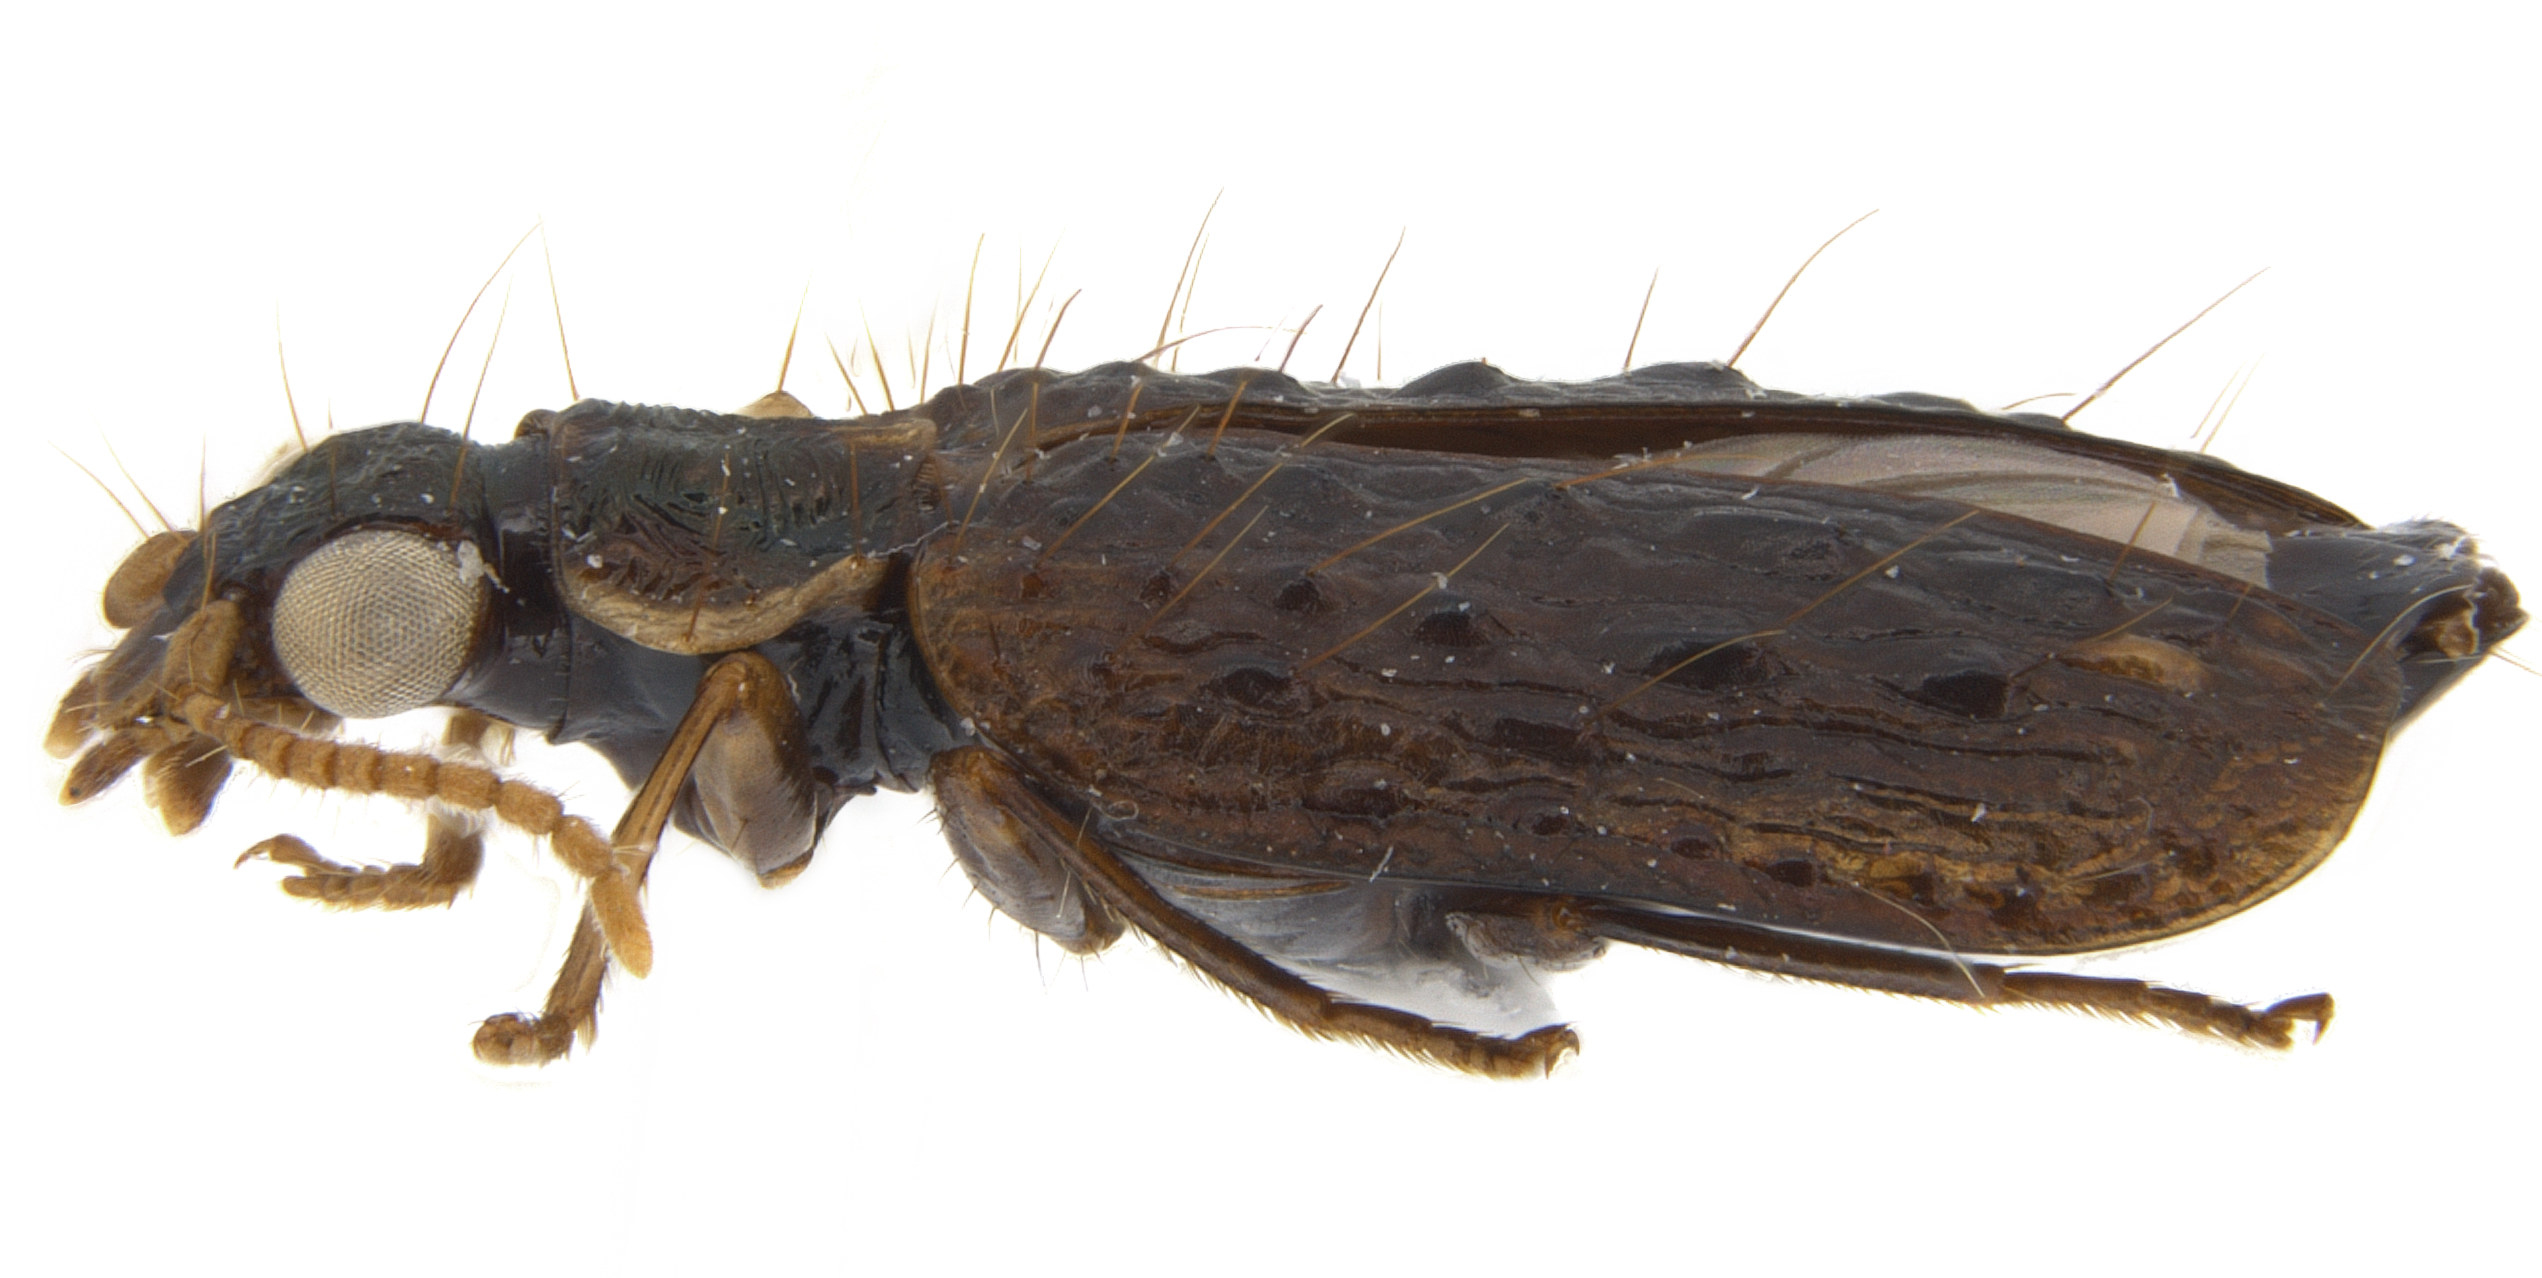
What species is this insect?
Hyboptera tuberculata
